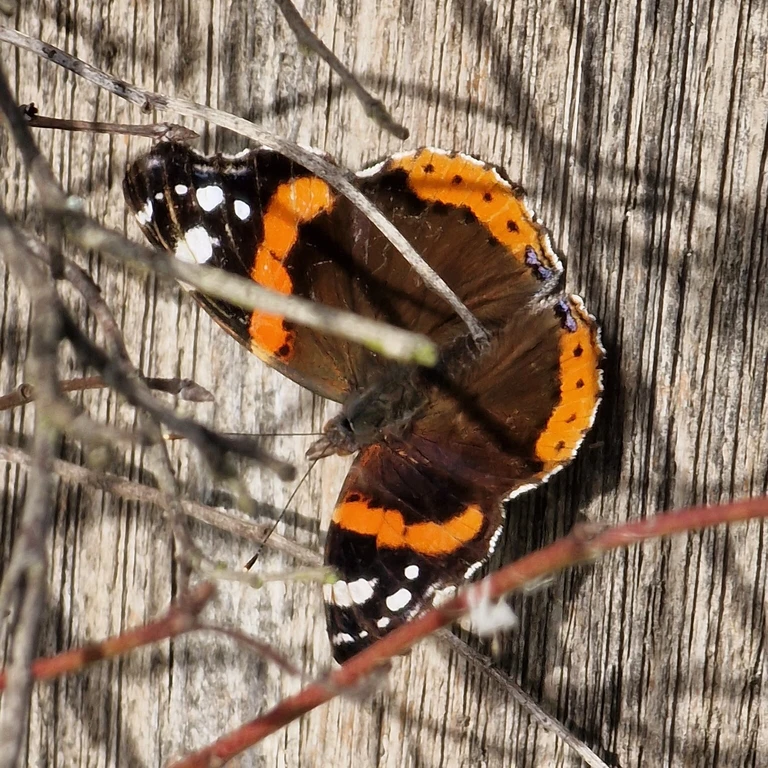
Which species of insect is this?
Vanessa atalanta
